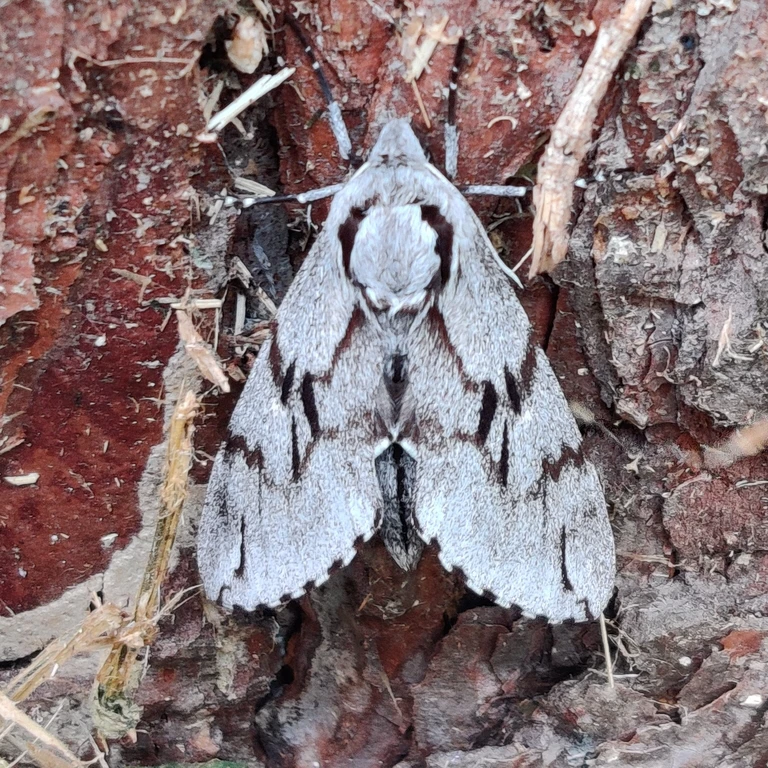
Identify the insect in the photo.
Sphinx pinastri
